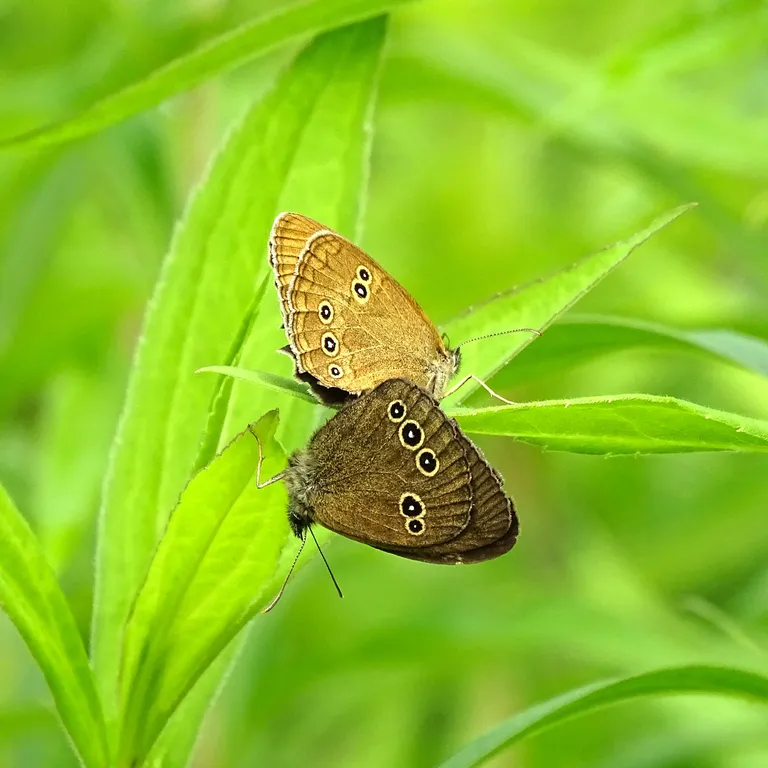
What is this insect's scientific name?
Aphantopus hyperantus
